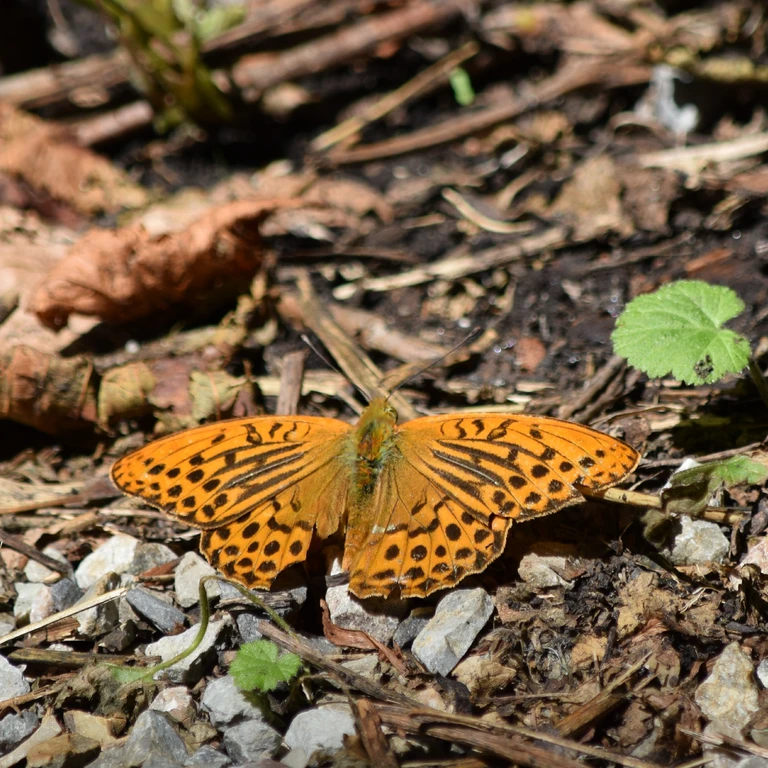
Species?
Argynnis paphia
